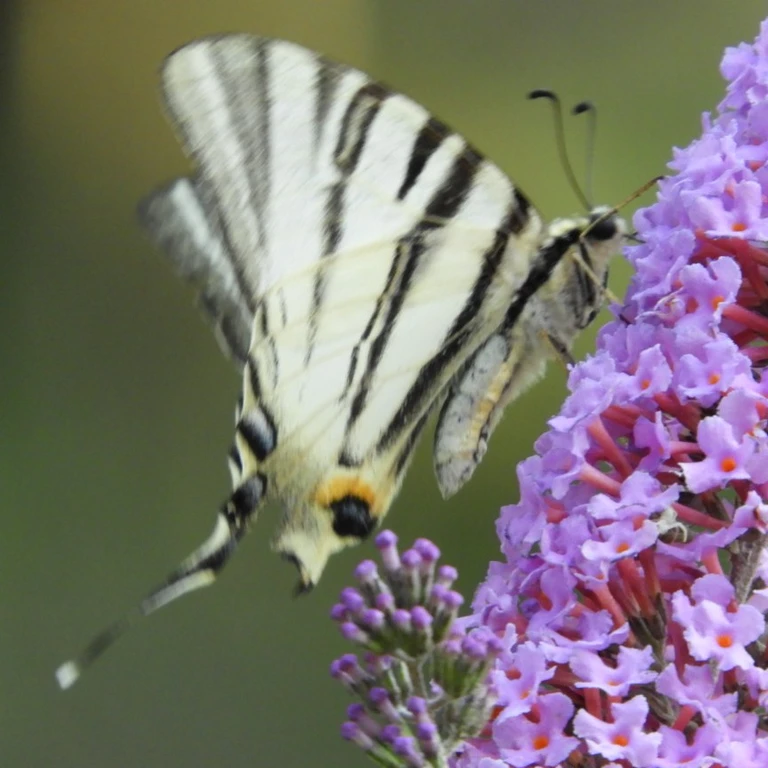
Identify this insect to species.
Iphiclides podalirius
